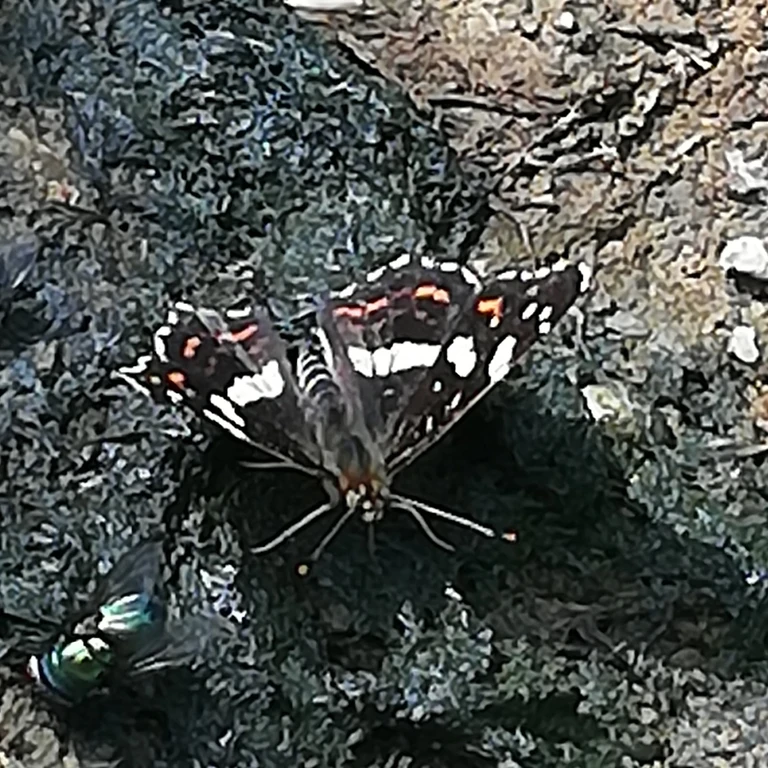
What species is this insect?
Araschnia levana
